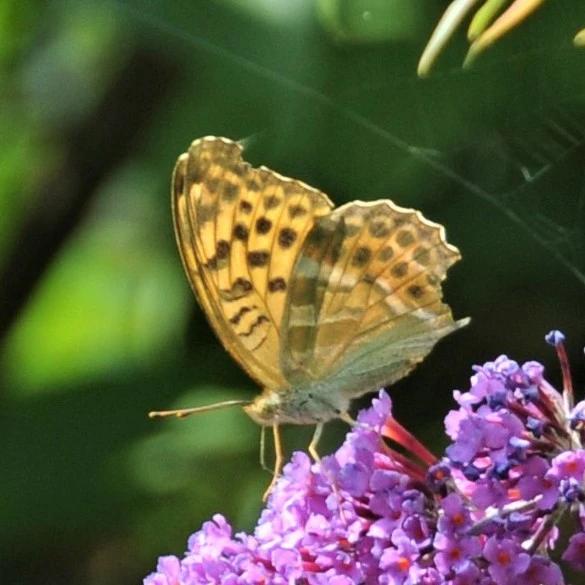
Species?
Argynnis paphia
